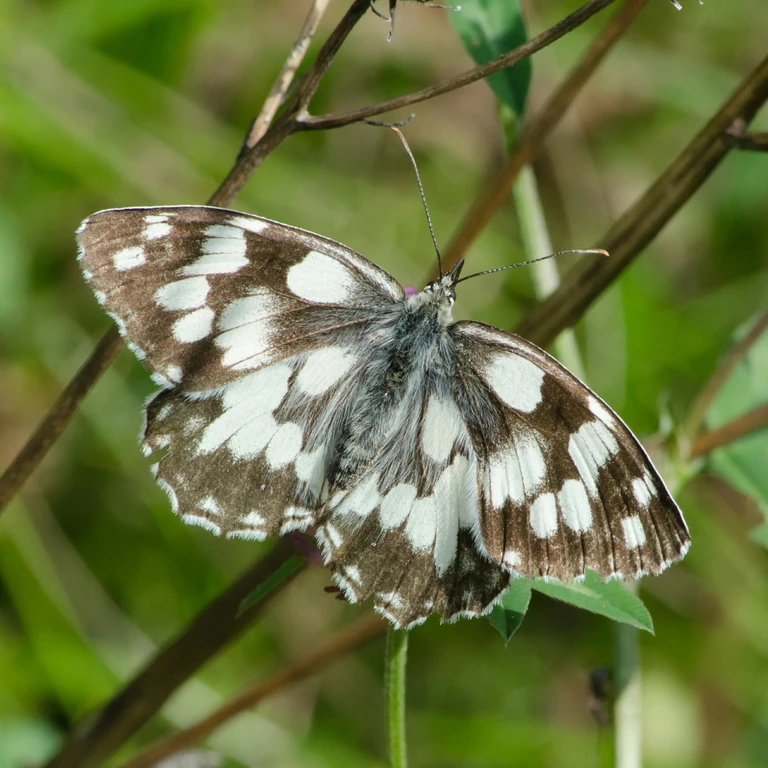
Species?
Melanargia galathea
